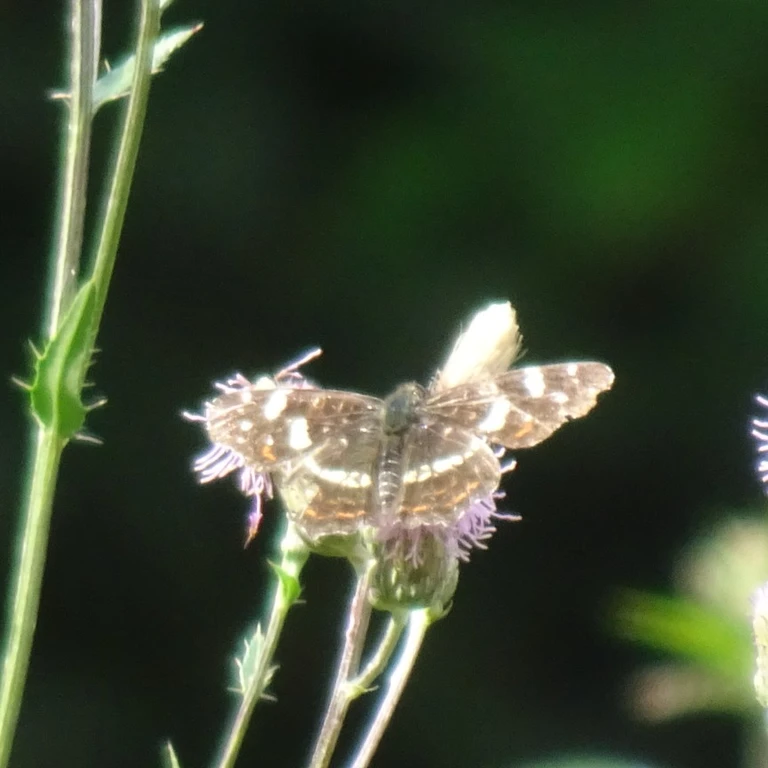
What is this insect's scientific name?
Araschnia levana
